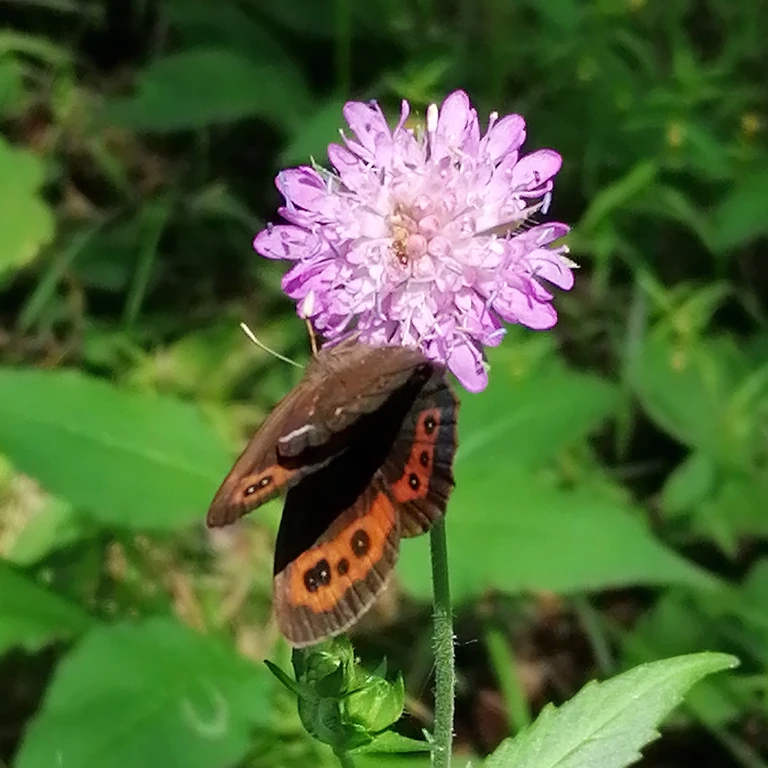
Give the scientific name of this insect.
Erebia ligea
